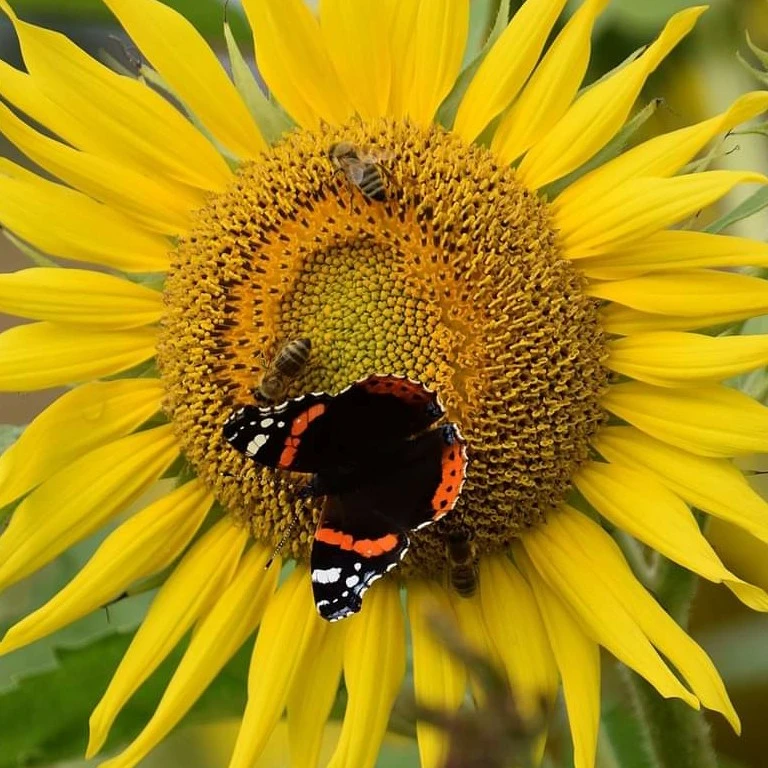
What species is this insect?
Vanessa atalanta
